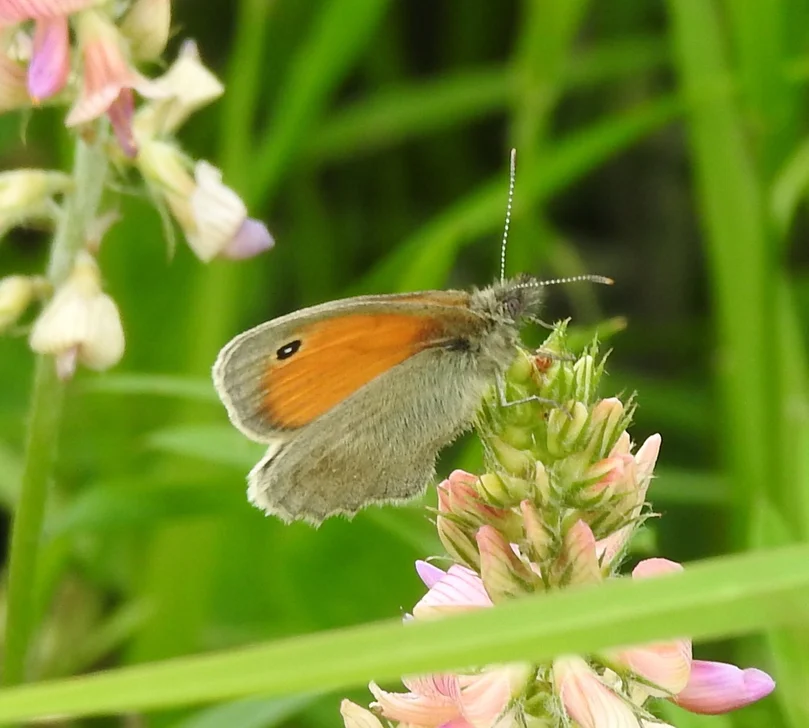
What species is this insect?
Coenonympha pamphilus
